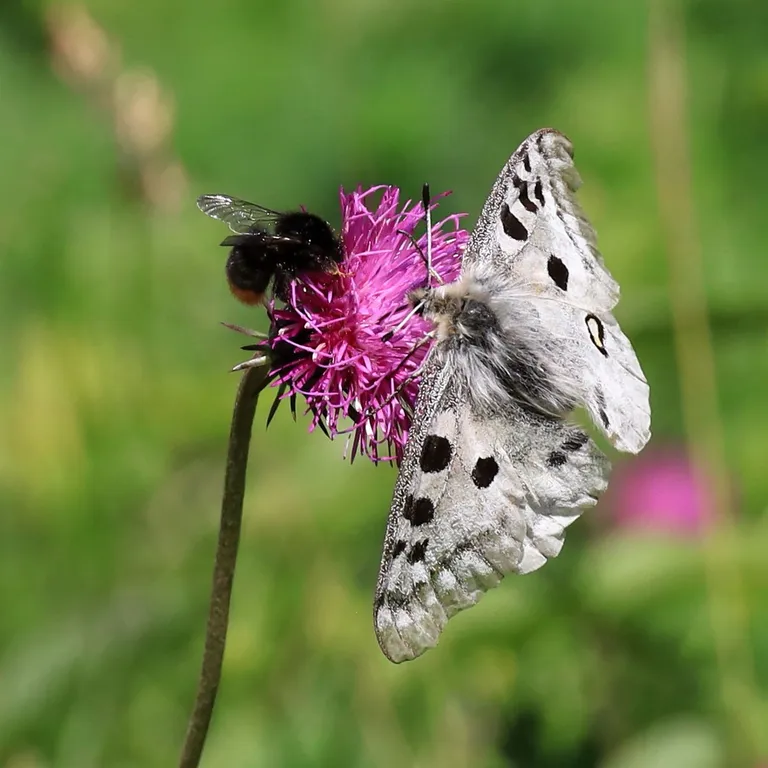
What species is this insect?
Parnassius apollo
